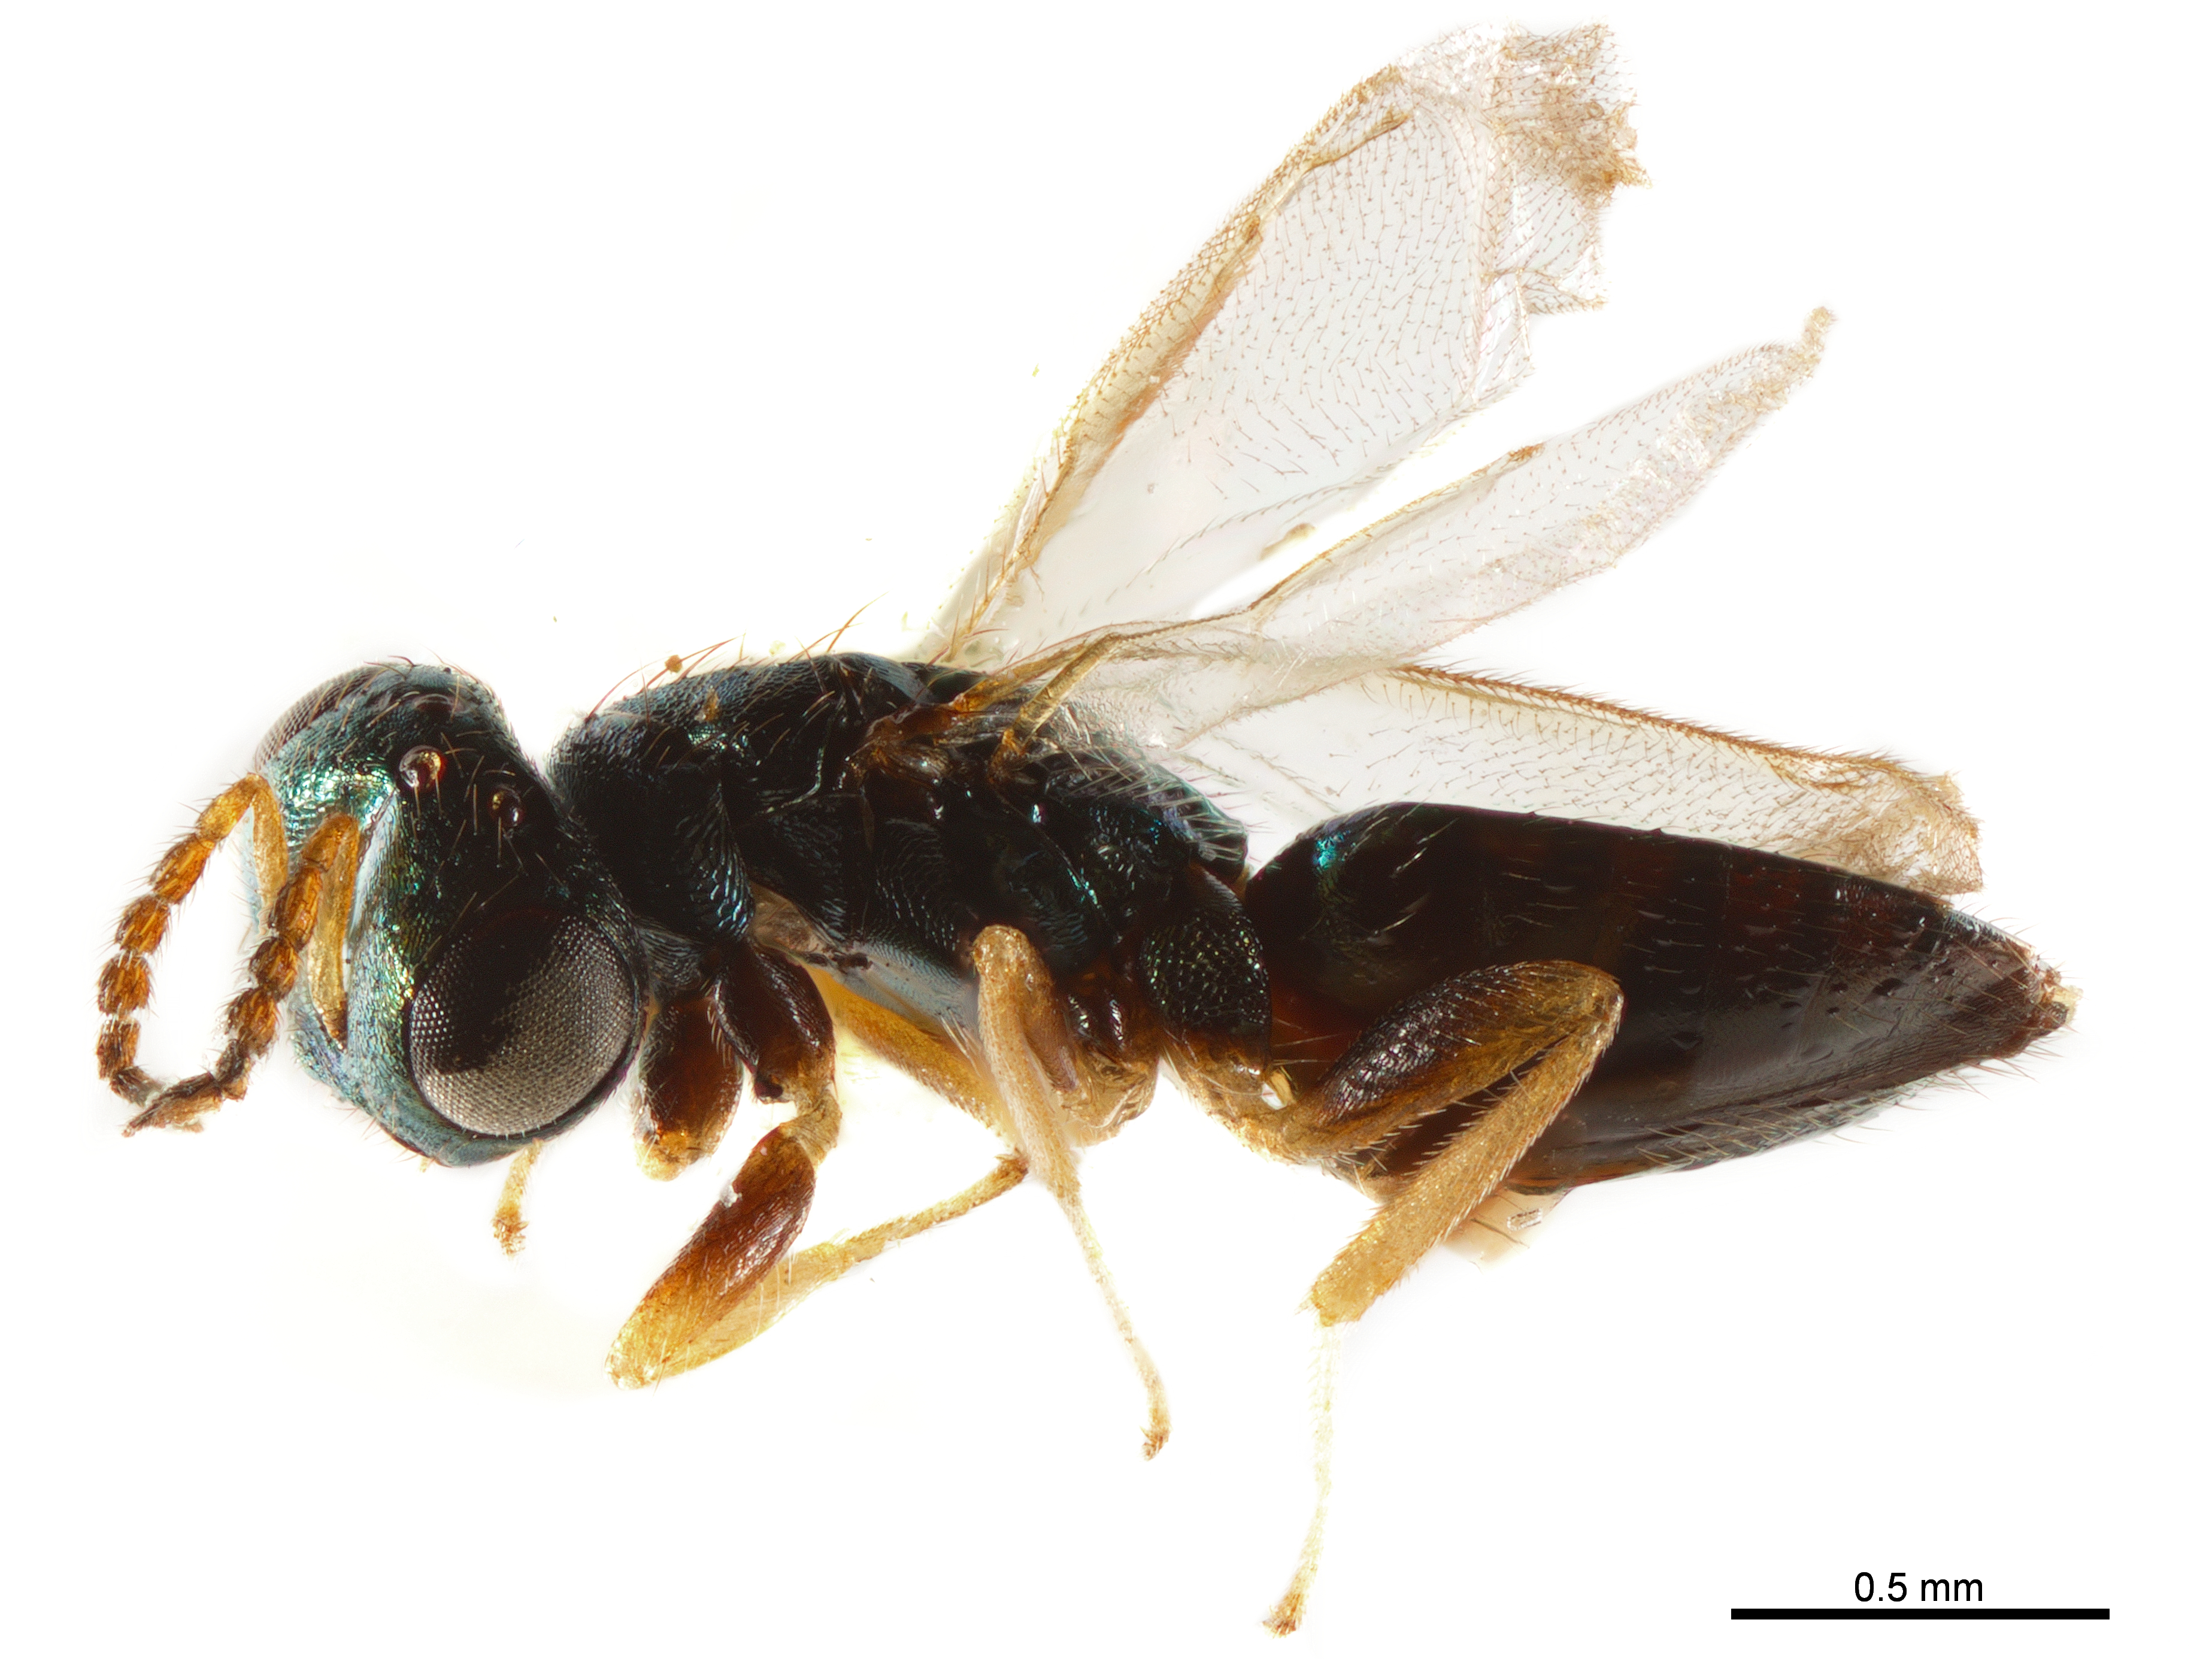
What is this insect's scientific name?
Dimmockia incongrua
